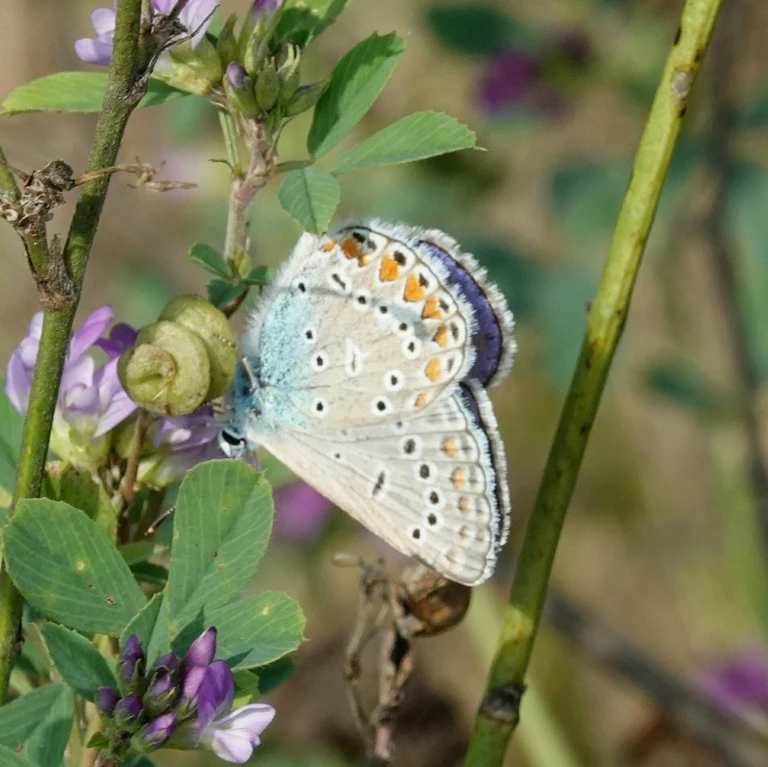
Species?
Polyommatus icarus
